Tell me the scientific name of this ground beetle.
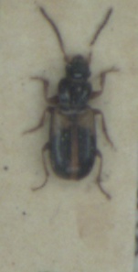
Acupalpus meridianus
